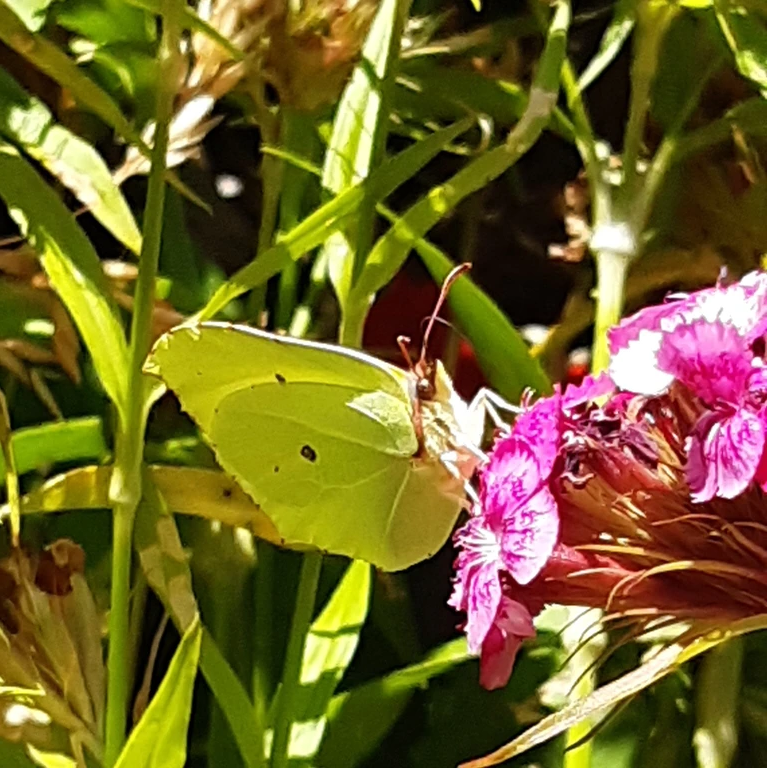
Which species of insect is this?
Gonepteryx rhamni
